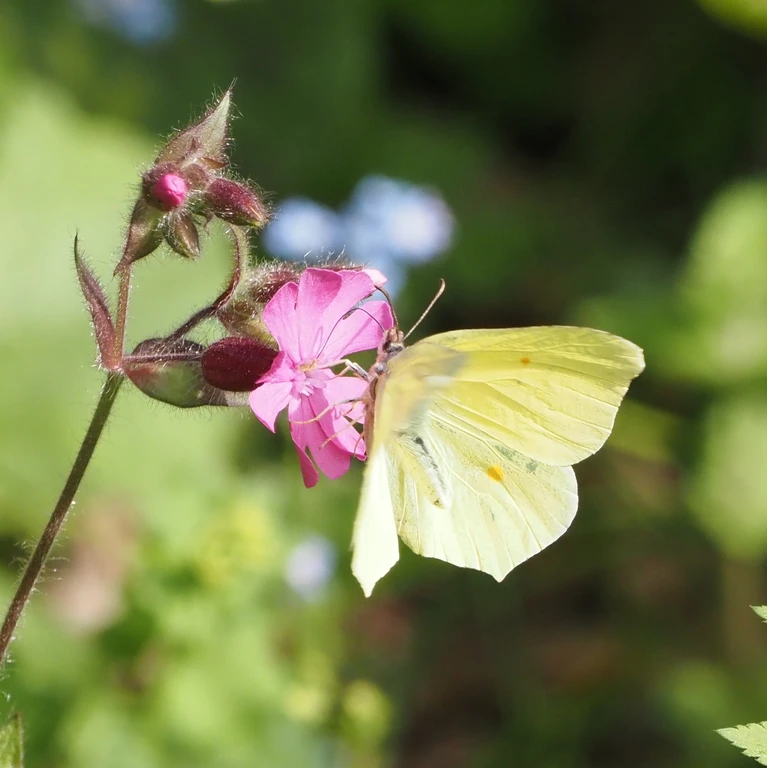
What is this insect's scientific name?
Gonepteryx rhamni
